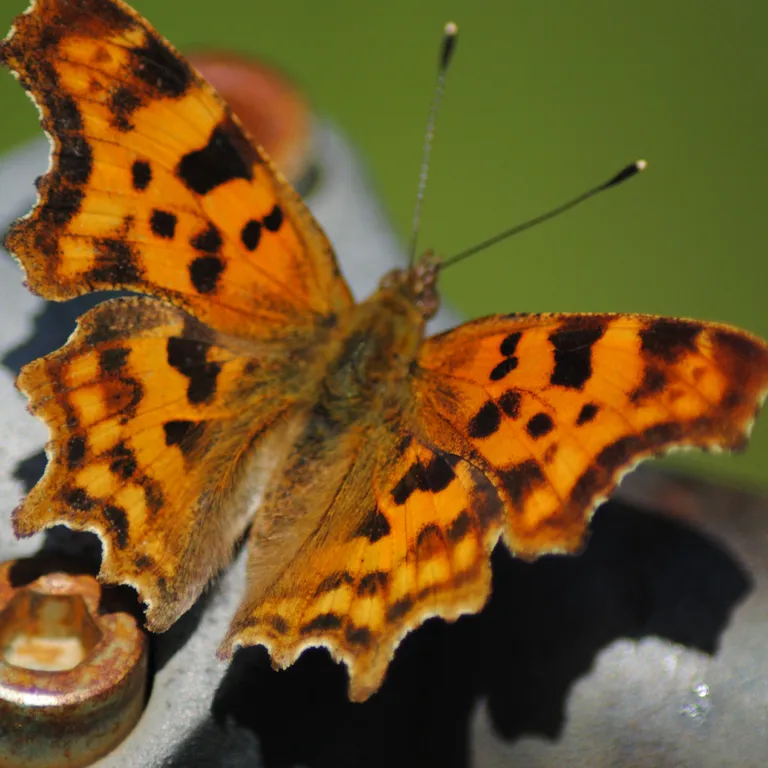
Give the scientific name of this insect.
Polygonia c-album
